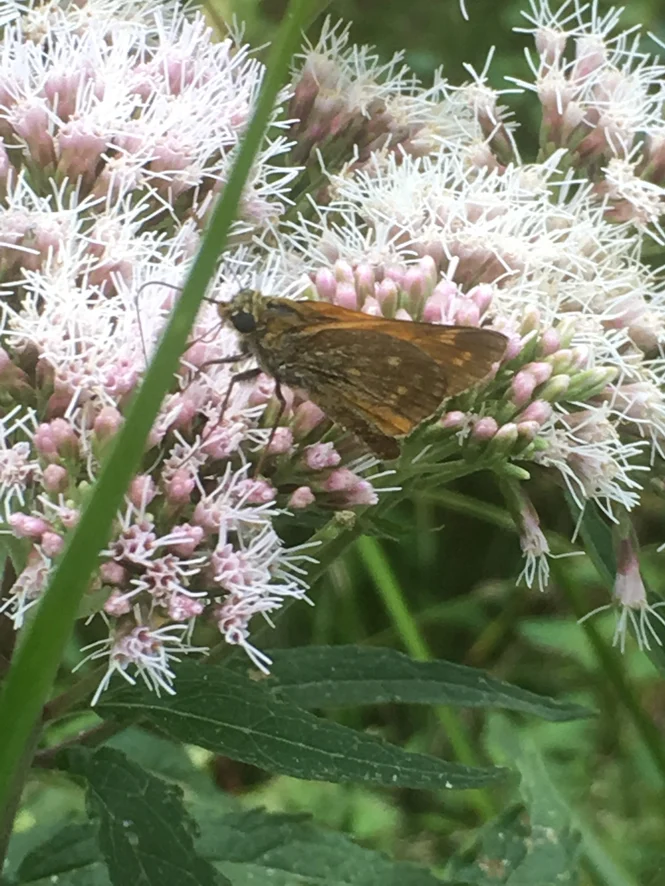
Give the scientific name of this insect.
Ochlodes sylvanus (also Ochlodes venata)
